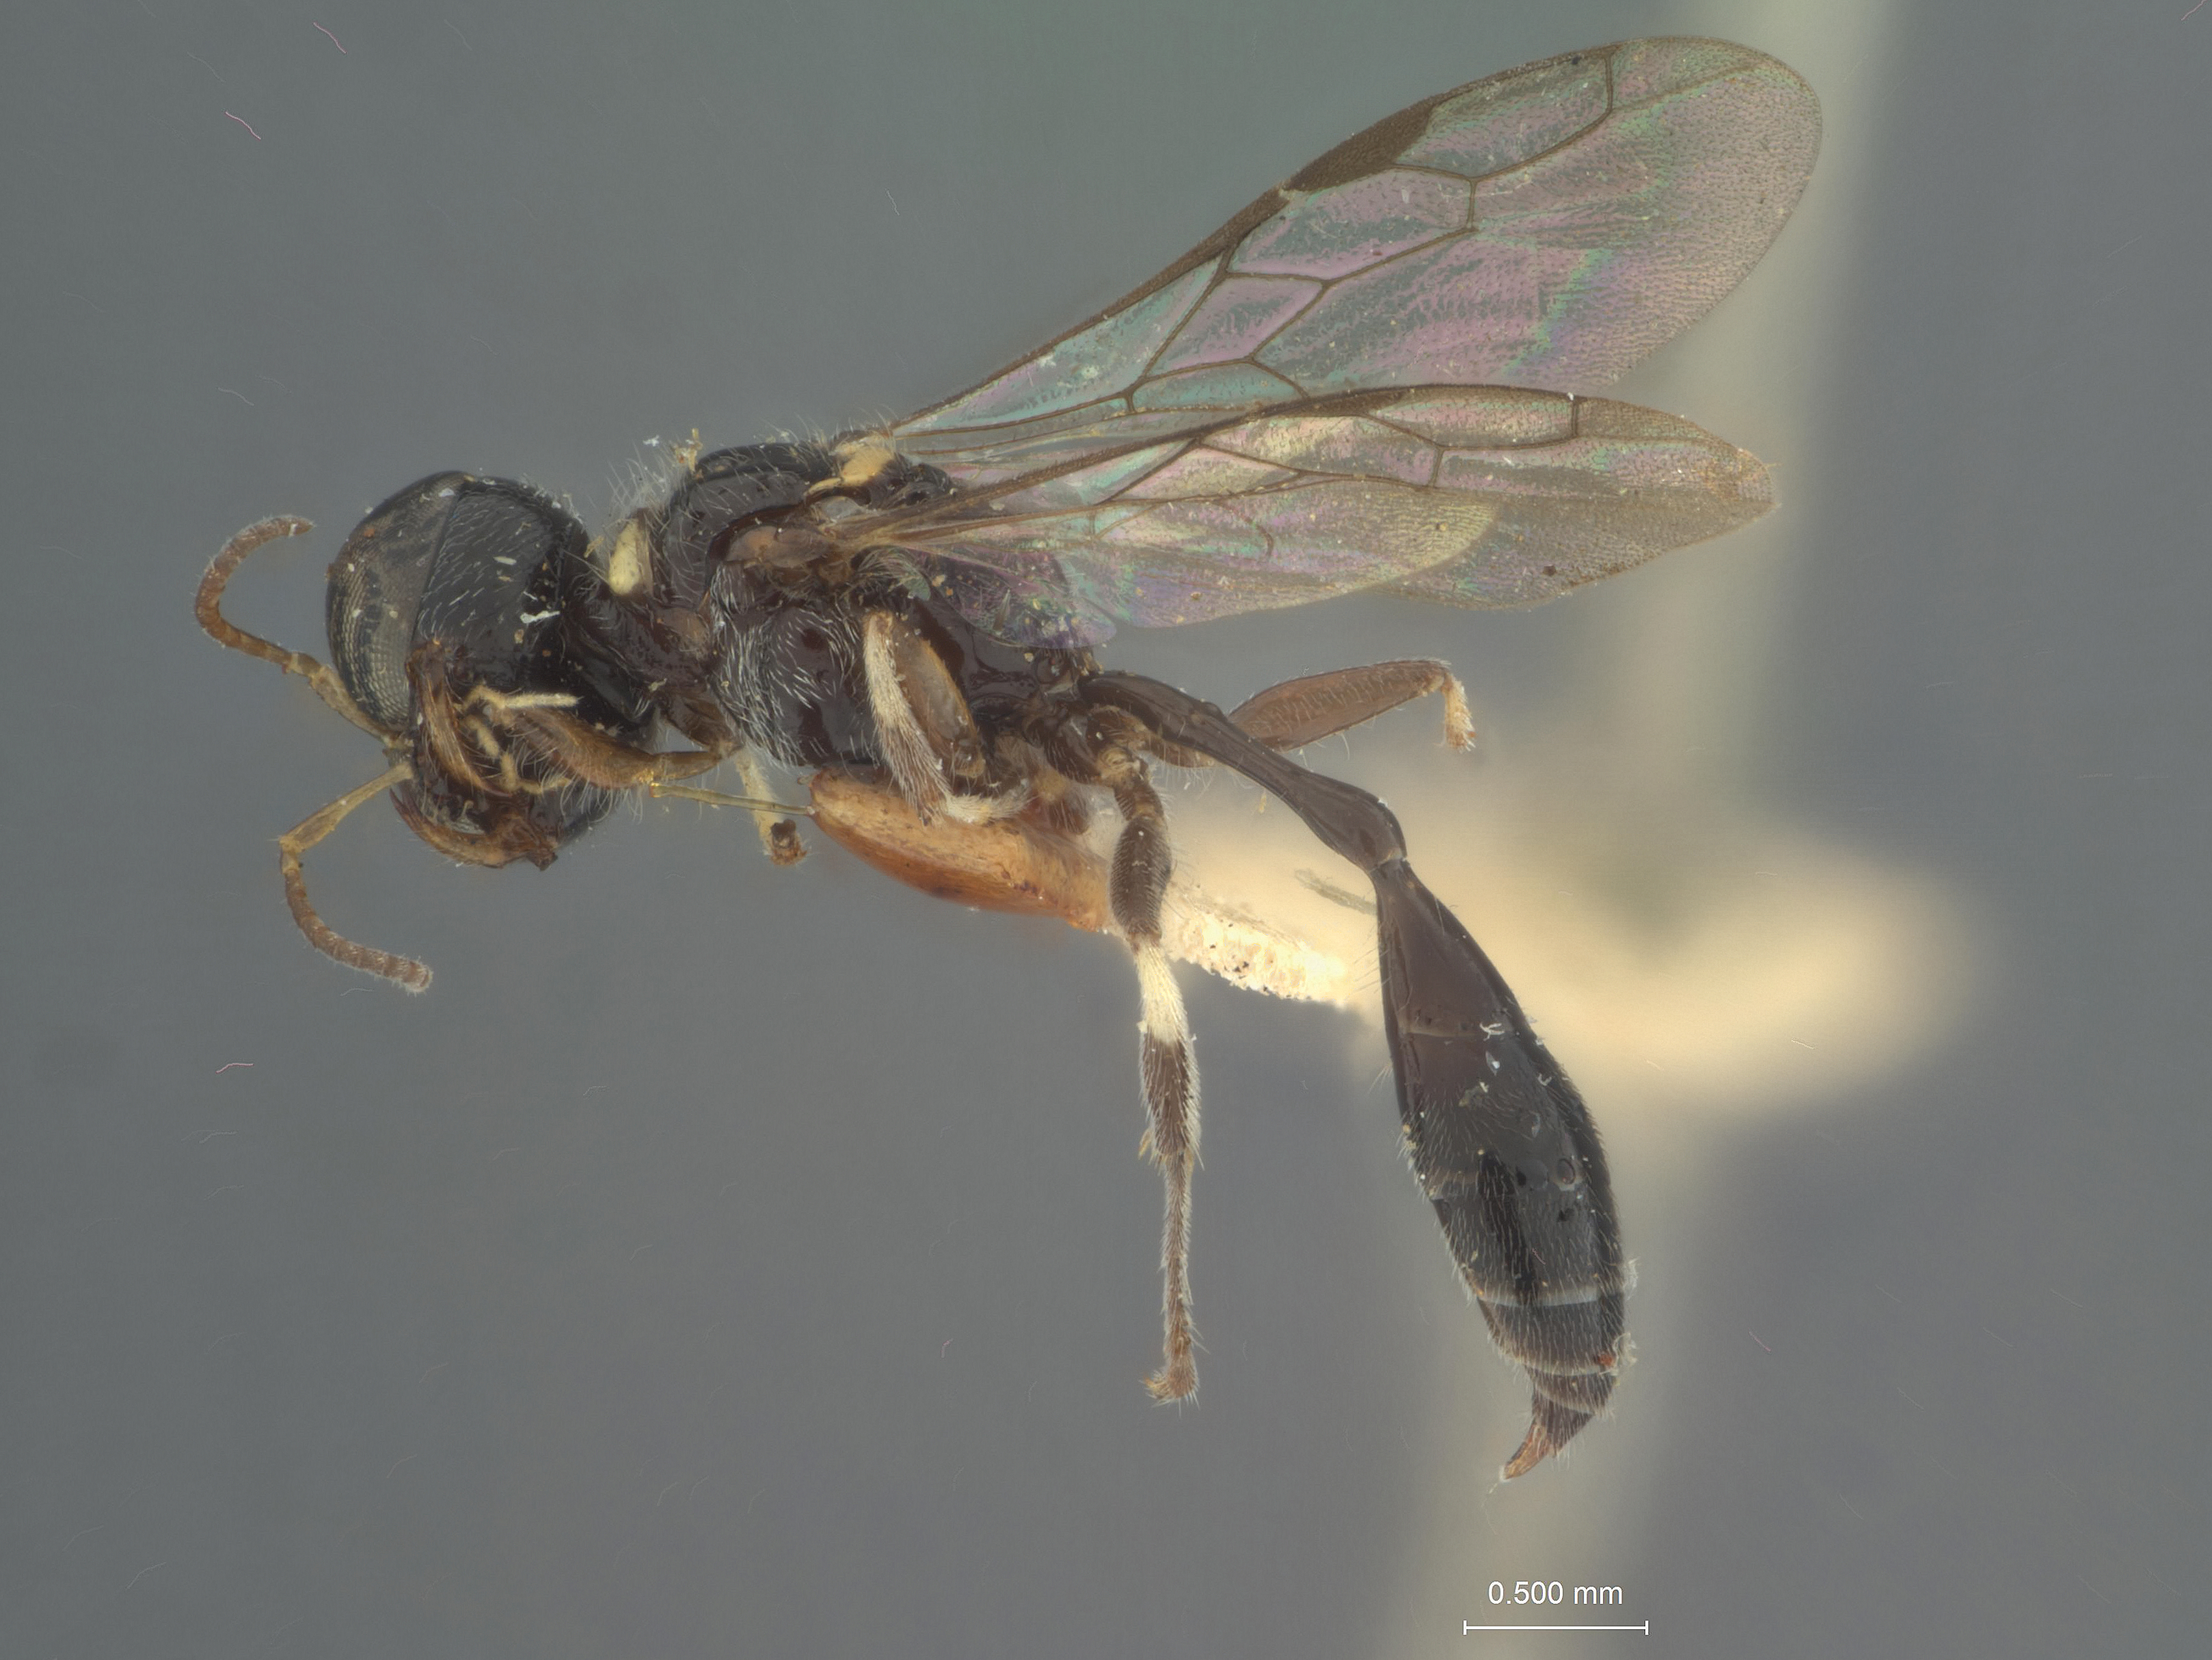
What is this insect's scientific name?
Eupliloides leontopolites
